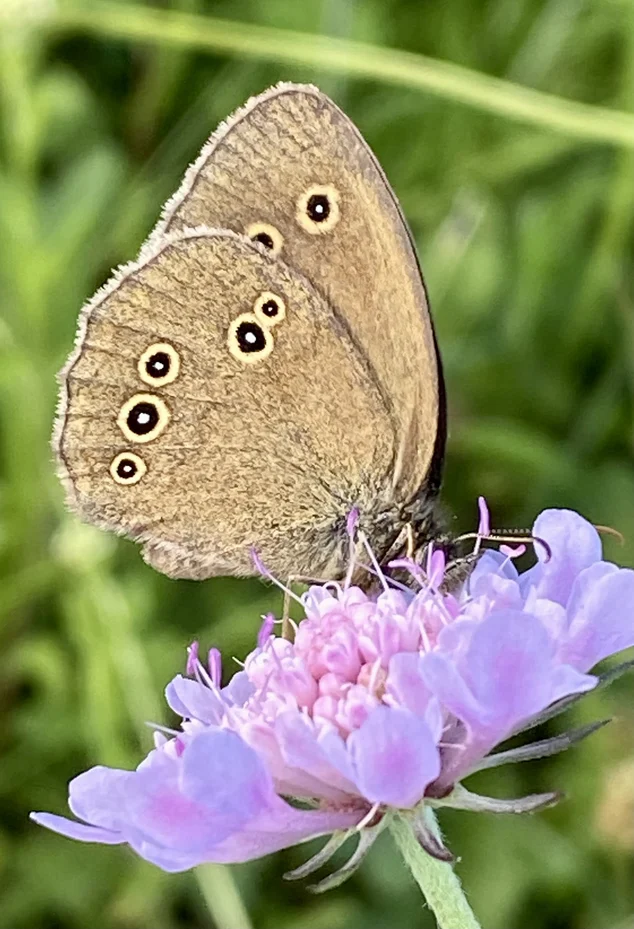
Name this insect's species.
Aphantopus hyperantus
